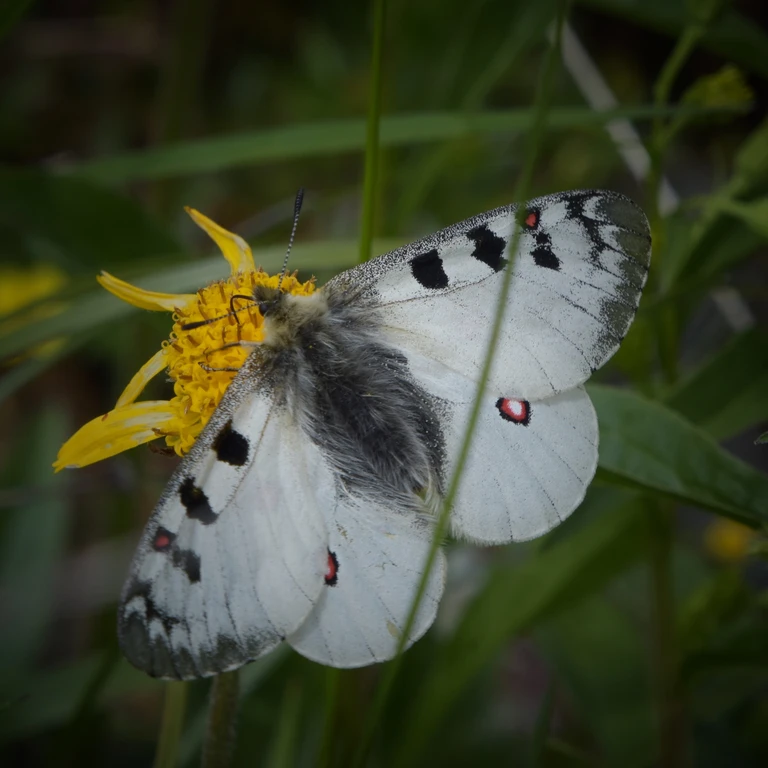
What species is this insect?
Parnassius phoebus
